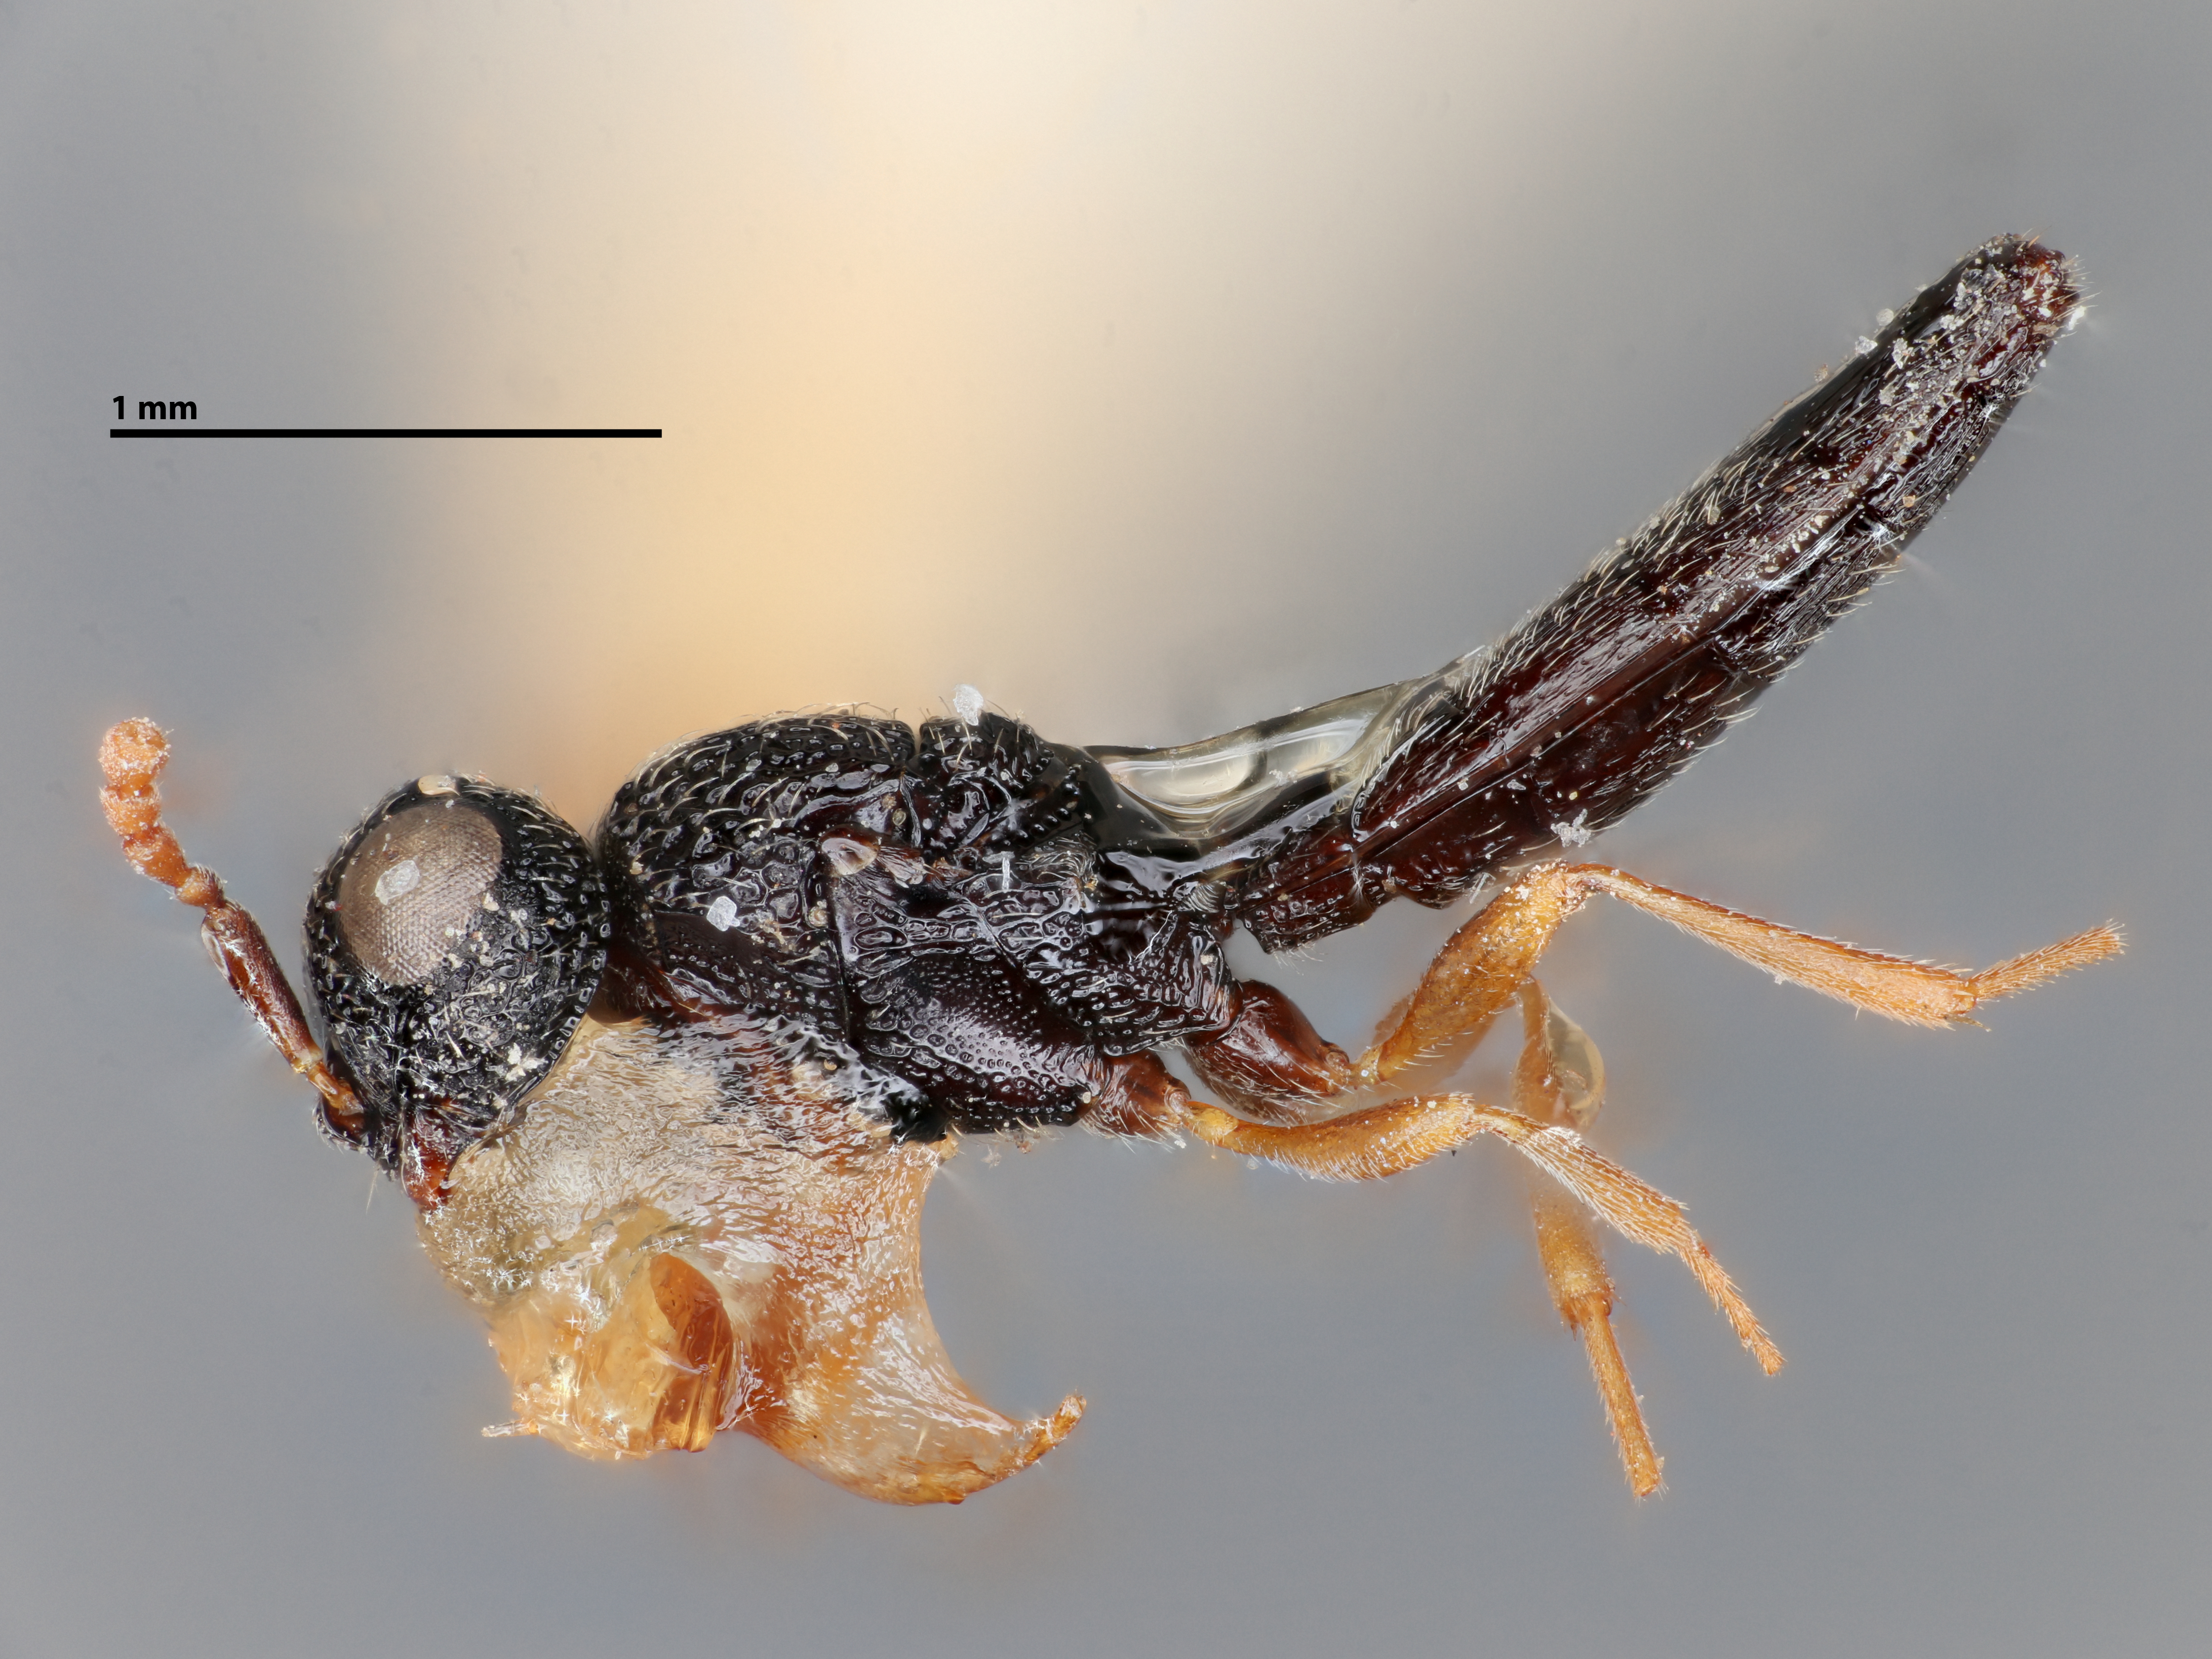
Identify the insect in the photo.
Scelio satpurus
